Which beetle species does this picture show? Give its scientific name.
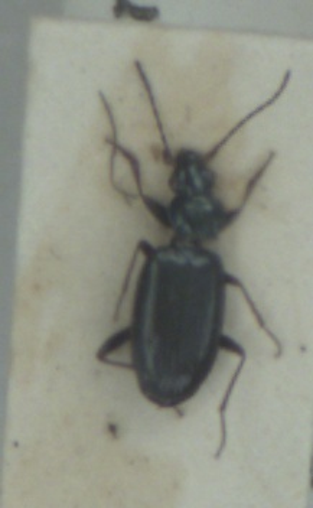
Bembidion atrocaeruleum
